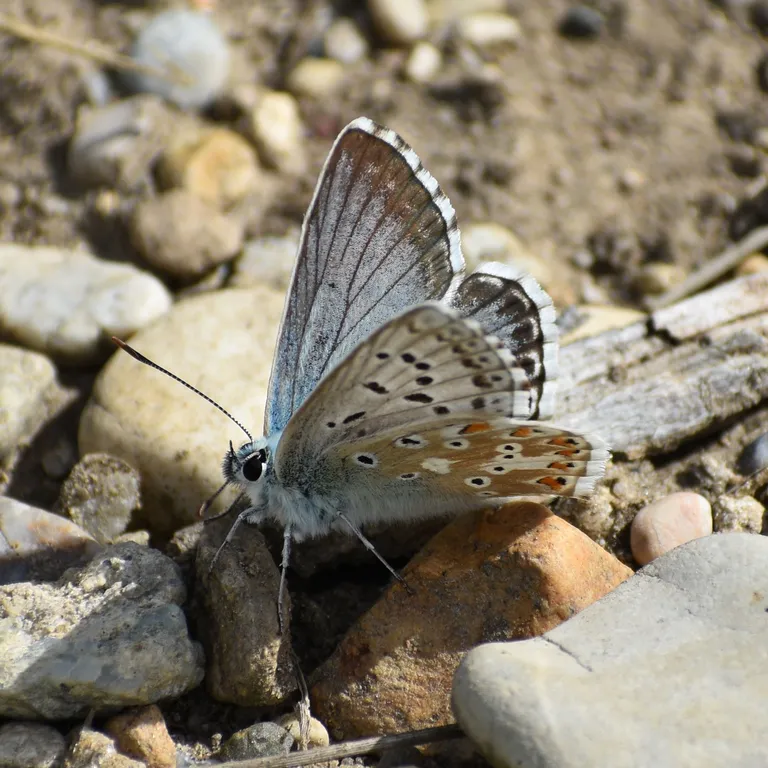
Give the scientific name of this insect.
Lysandra coridon
